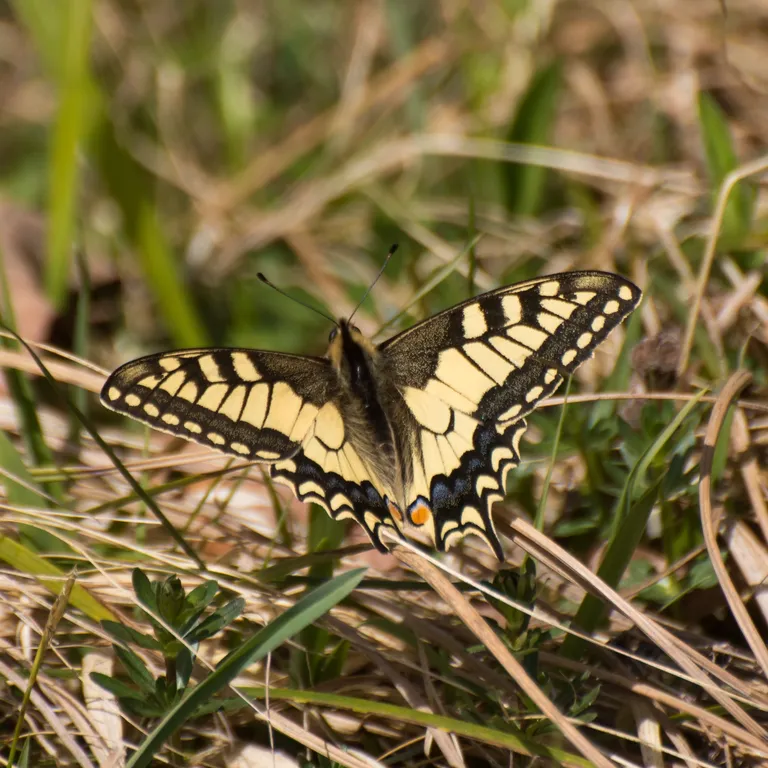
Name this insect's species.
Papilio machaon
